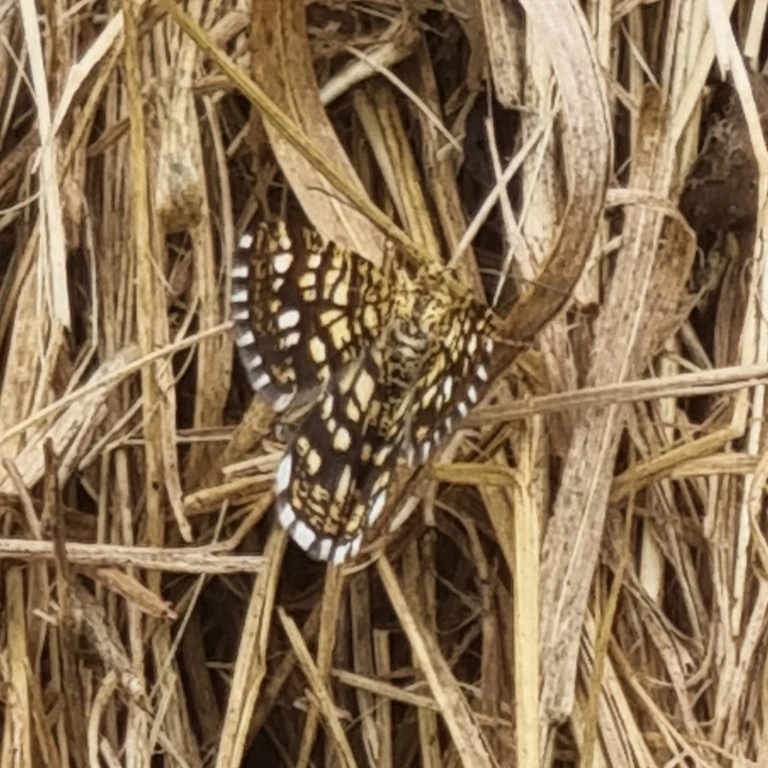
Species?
Chiasmia clathrata
